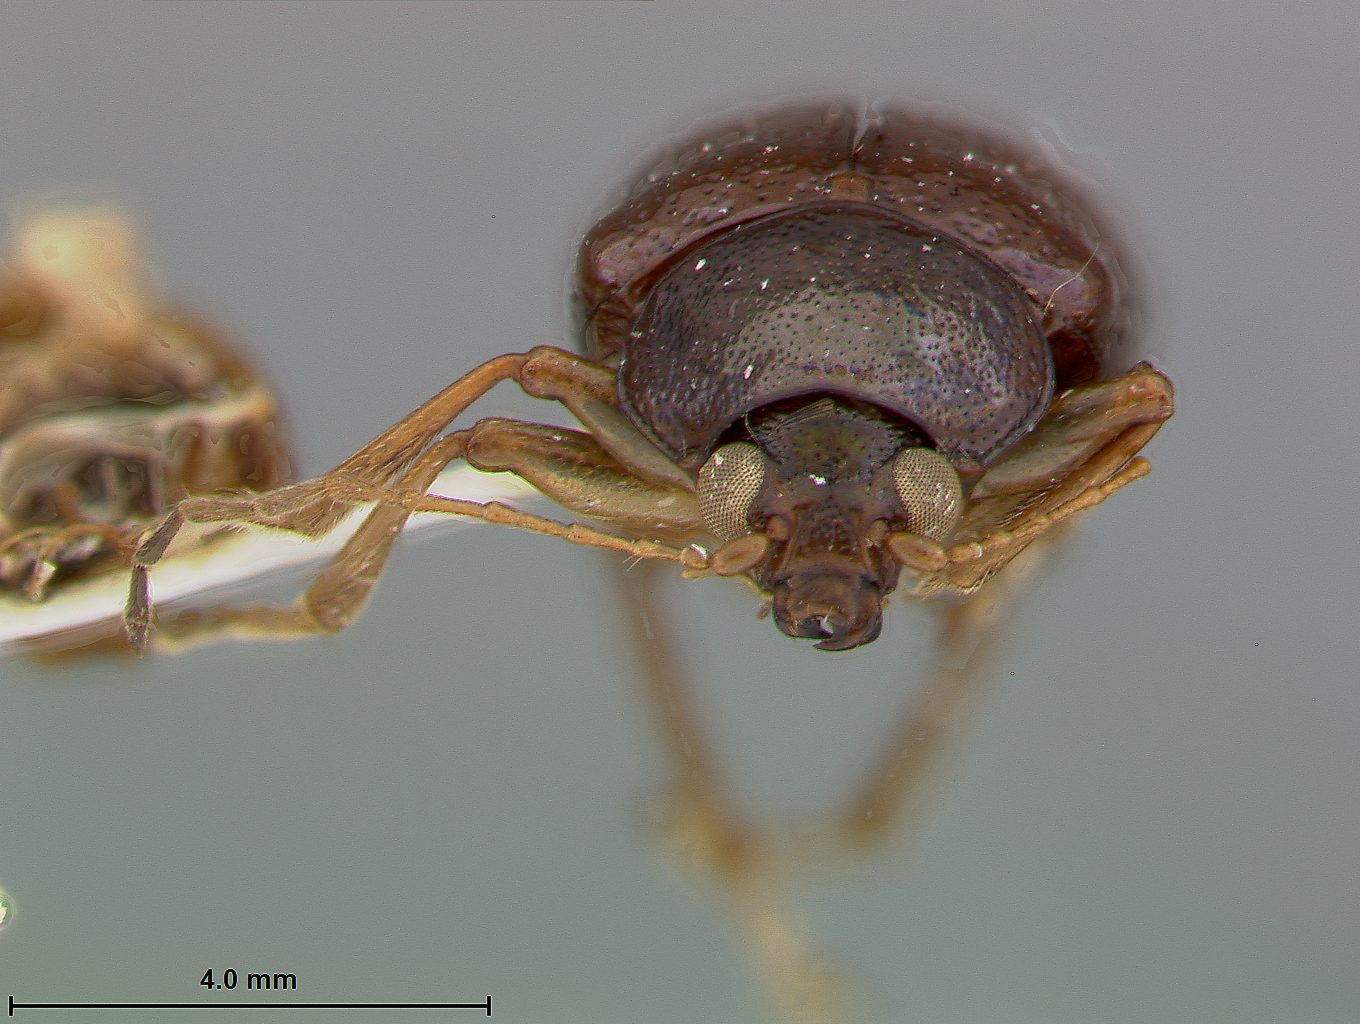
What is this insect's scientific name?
Rhabdopterus angustipennis
